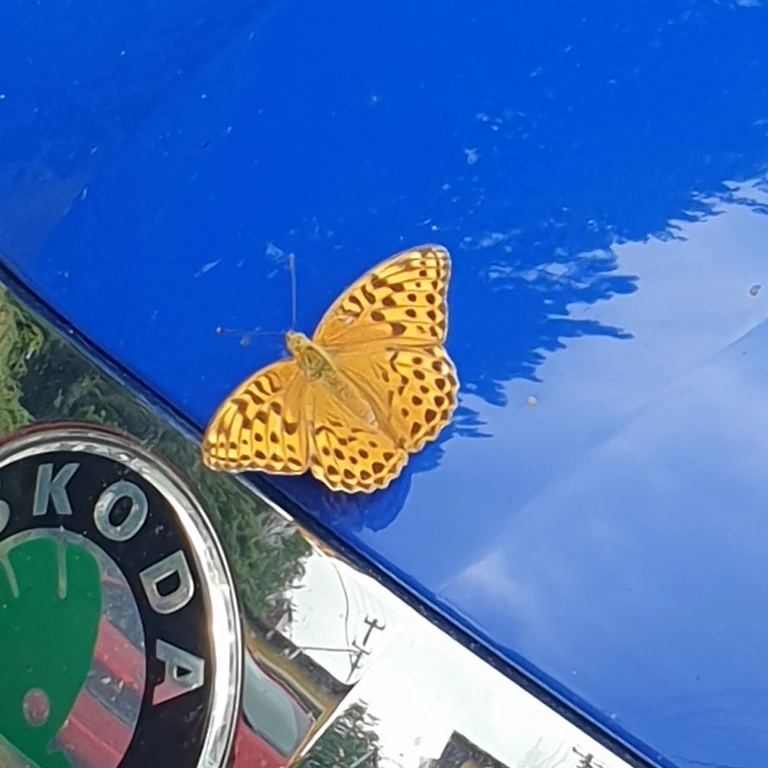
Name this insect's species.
Argynnis paphia
